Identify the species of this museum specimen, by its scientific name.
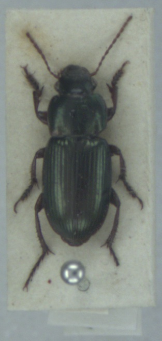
Harpalus affinis
